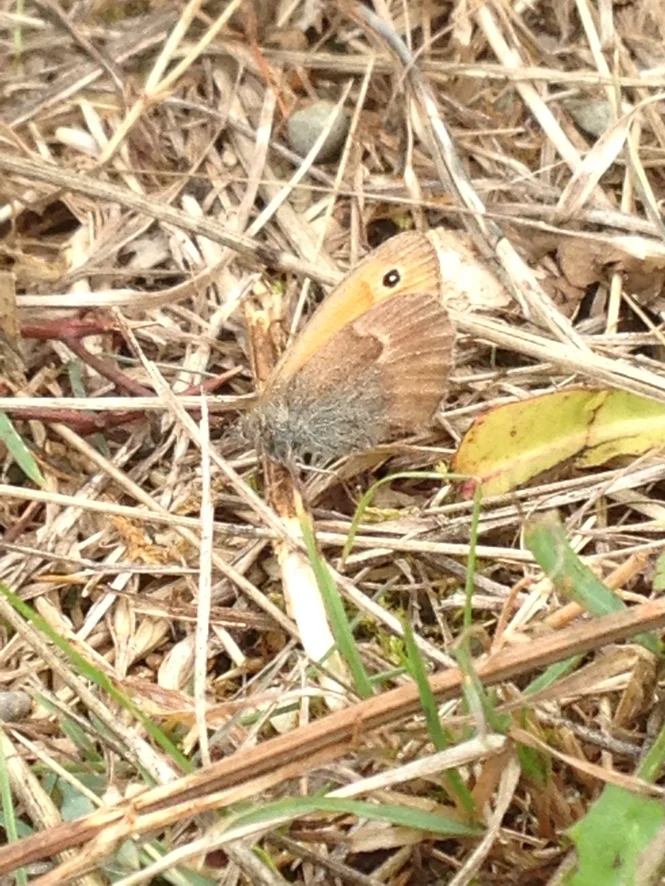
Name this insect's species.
Coenonympha pamphilus
